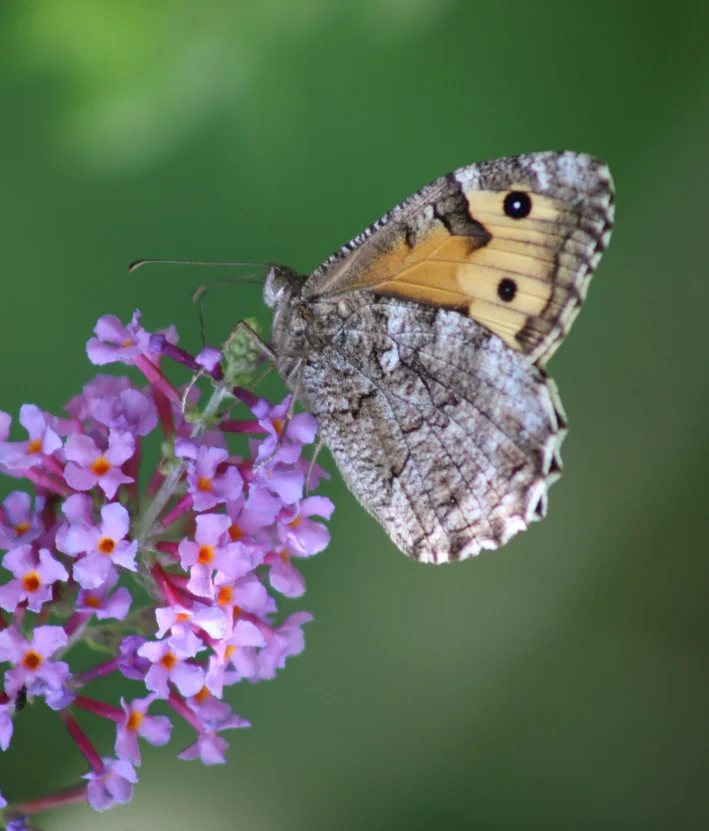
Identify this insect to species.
Hipparchia semele
